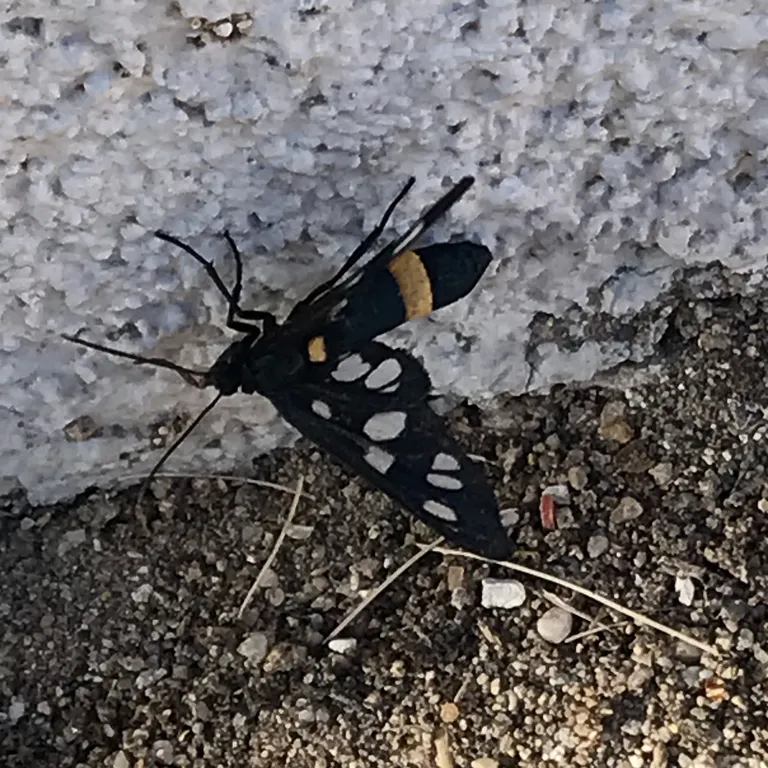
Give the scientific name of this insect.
Amata phegea
